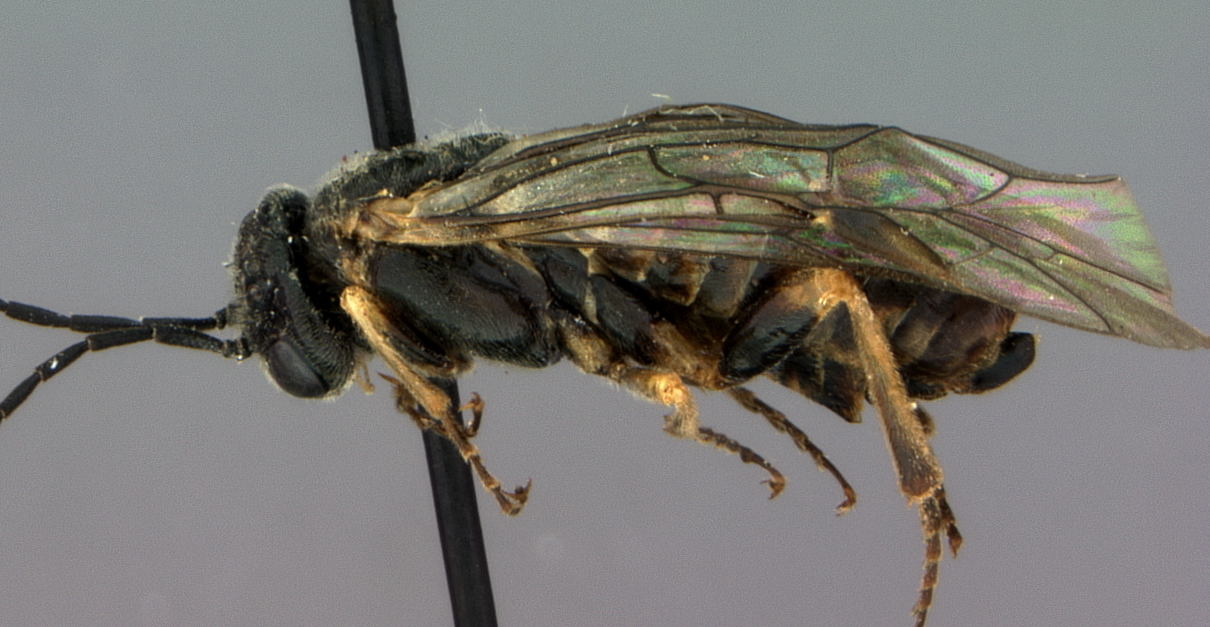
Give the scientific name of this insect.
Susana punctata
